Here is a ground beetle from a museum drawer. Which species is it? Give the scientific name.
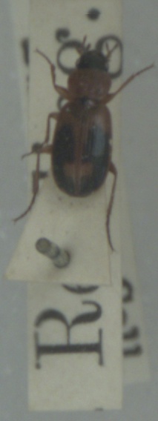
Badister bullatus
